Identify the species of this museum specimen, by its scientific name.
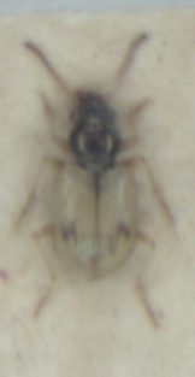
Bembidion pallidipenne
